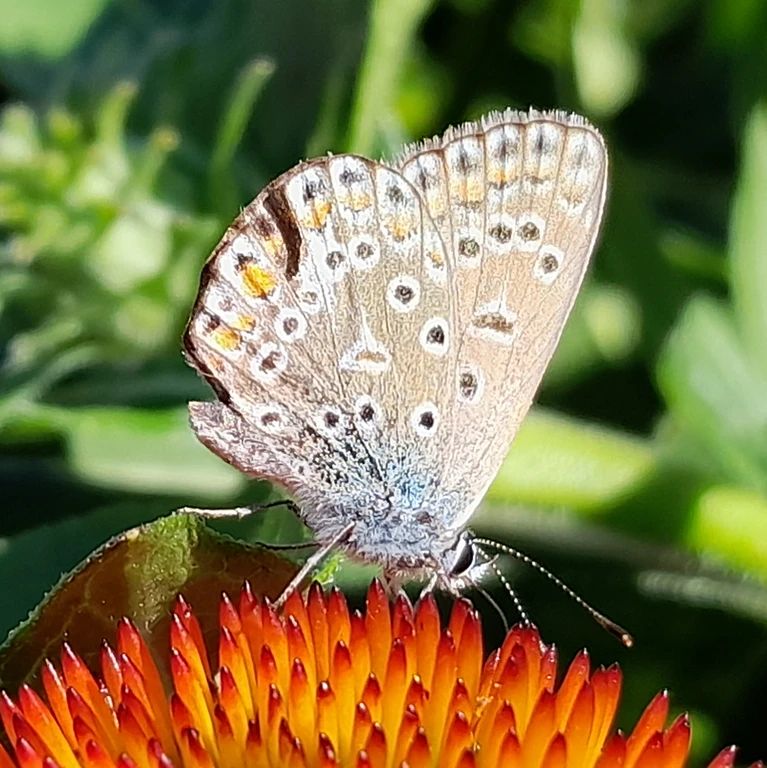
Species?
Polyommatus icarus
